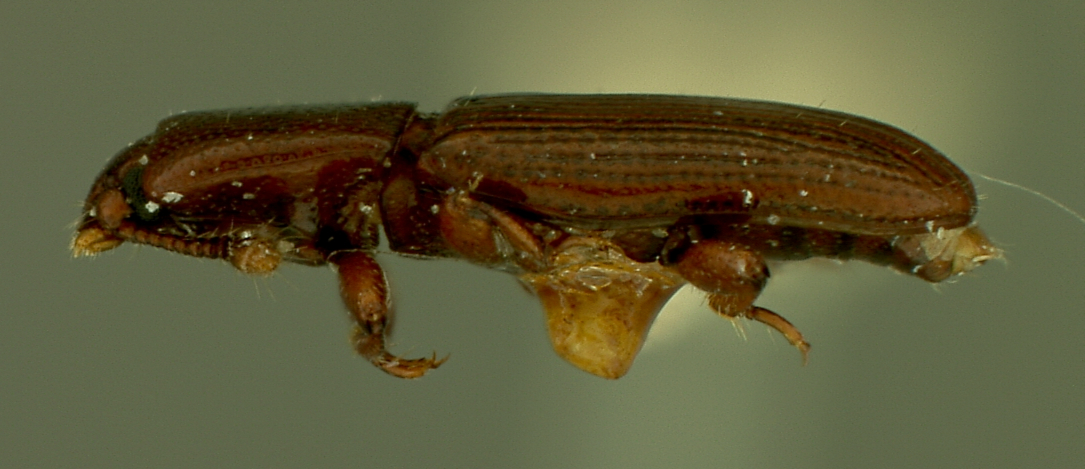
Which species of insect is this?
Cerylon sticticum
